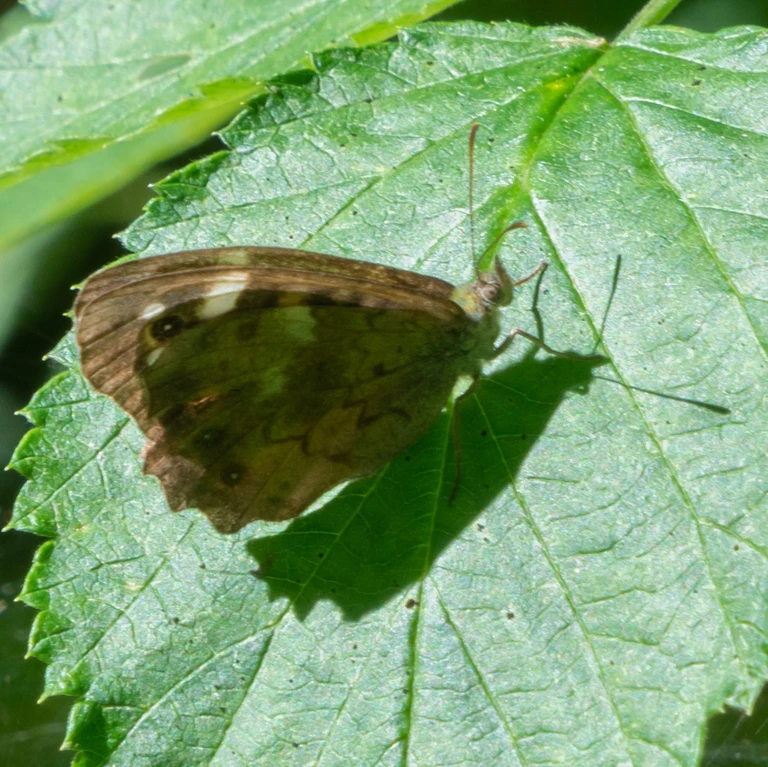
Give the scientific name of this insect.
Pararge aegeria
